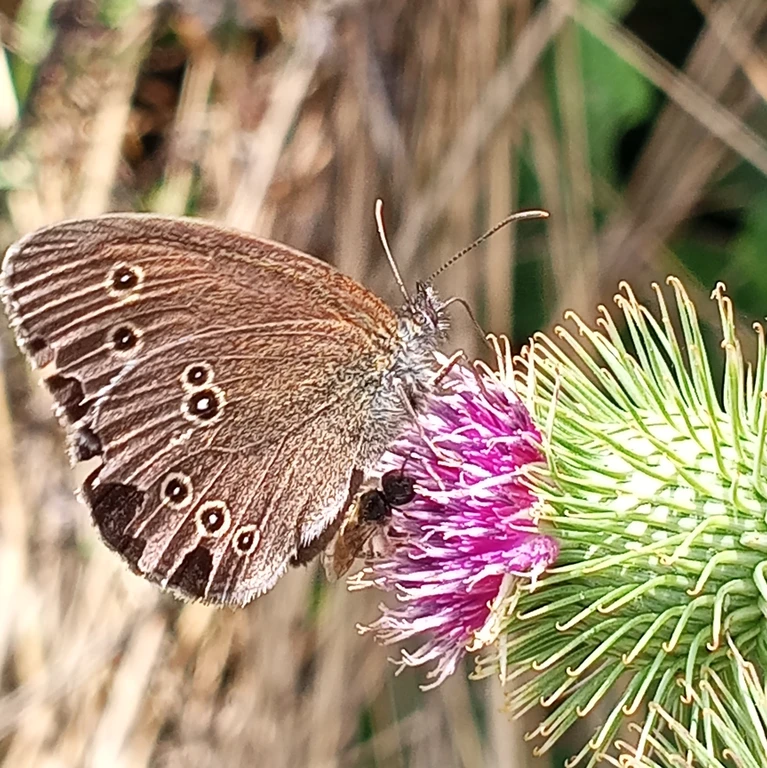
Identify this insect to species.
Aphantopus hyperantus
